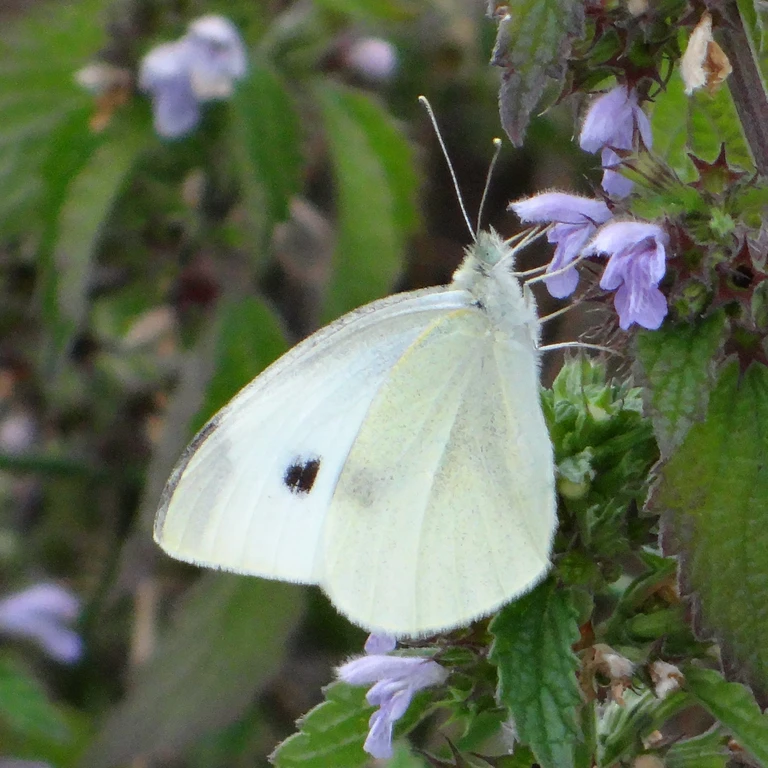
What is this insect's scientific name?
Pieris rapae
